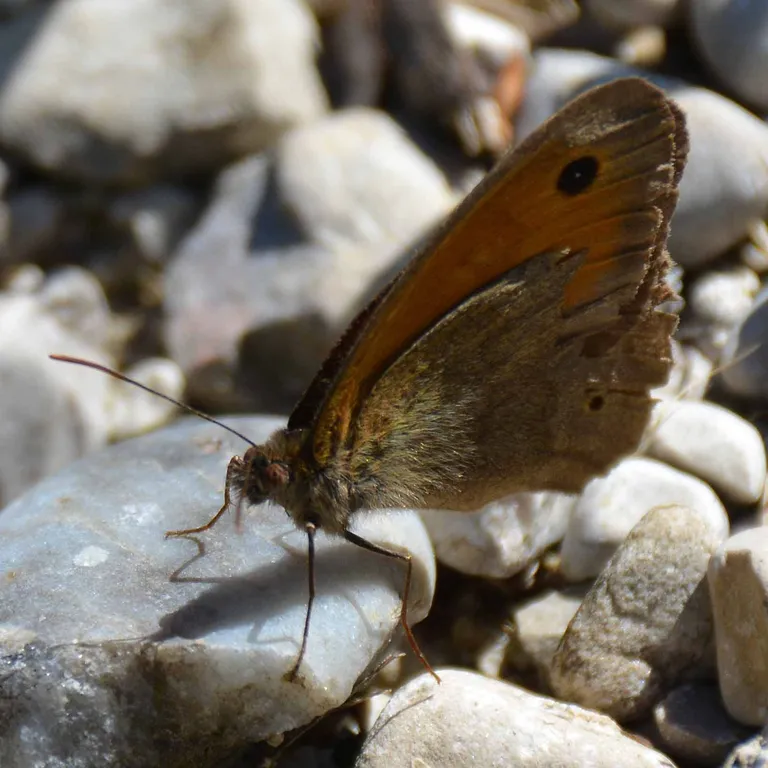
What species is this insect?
Maniola jurtina
